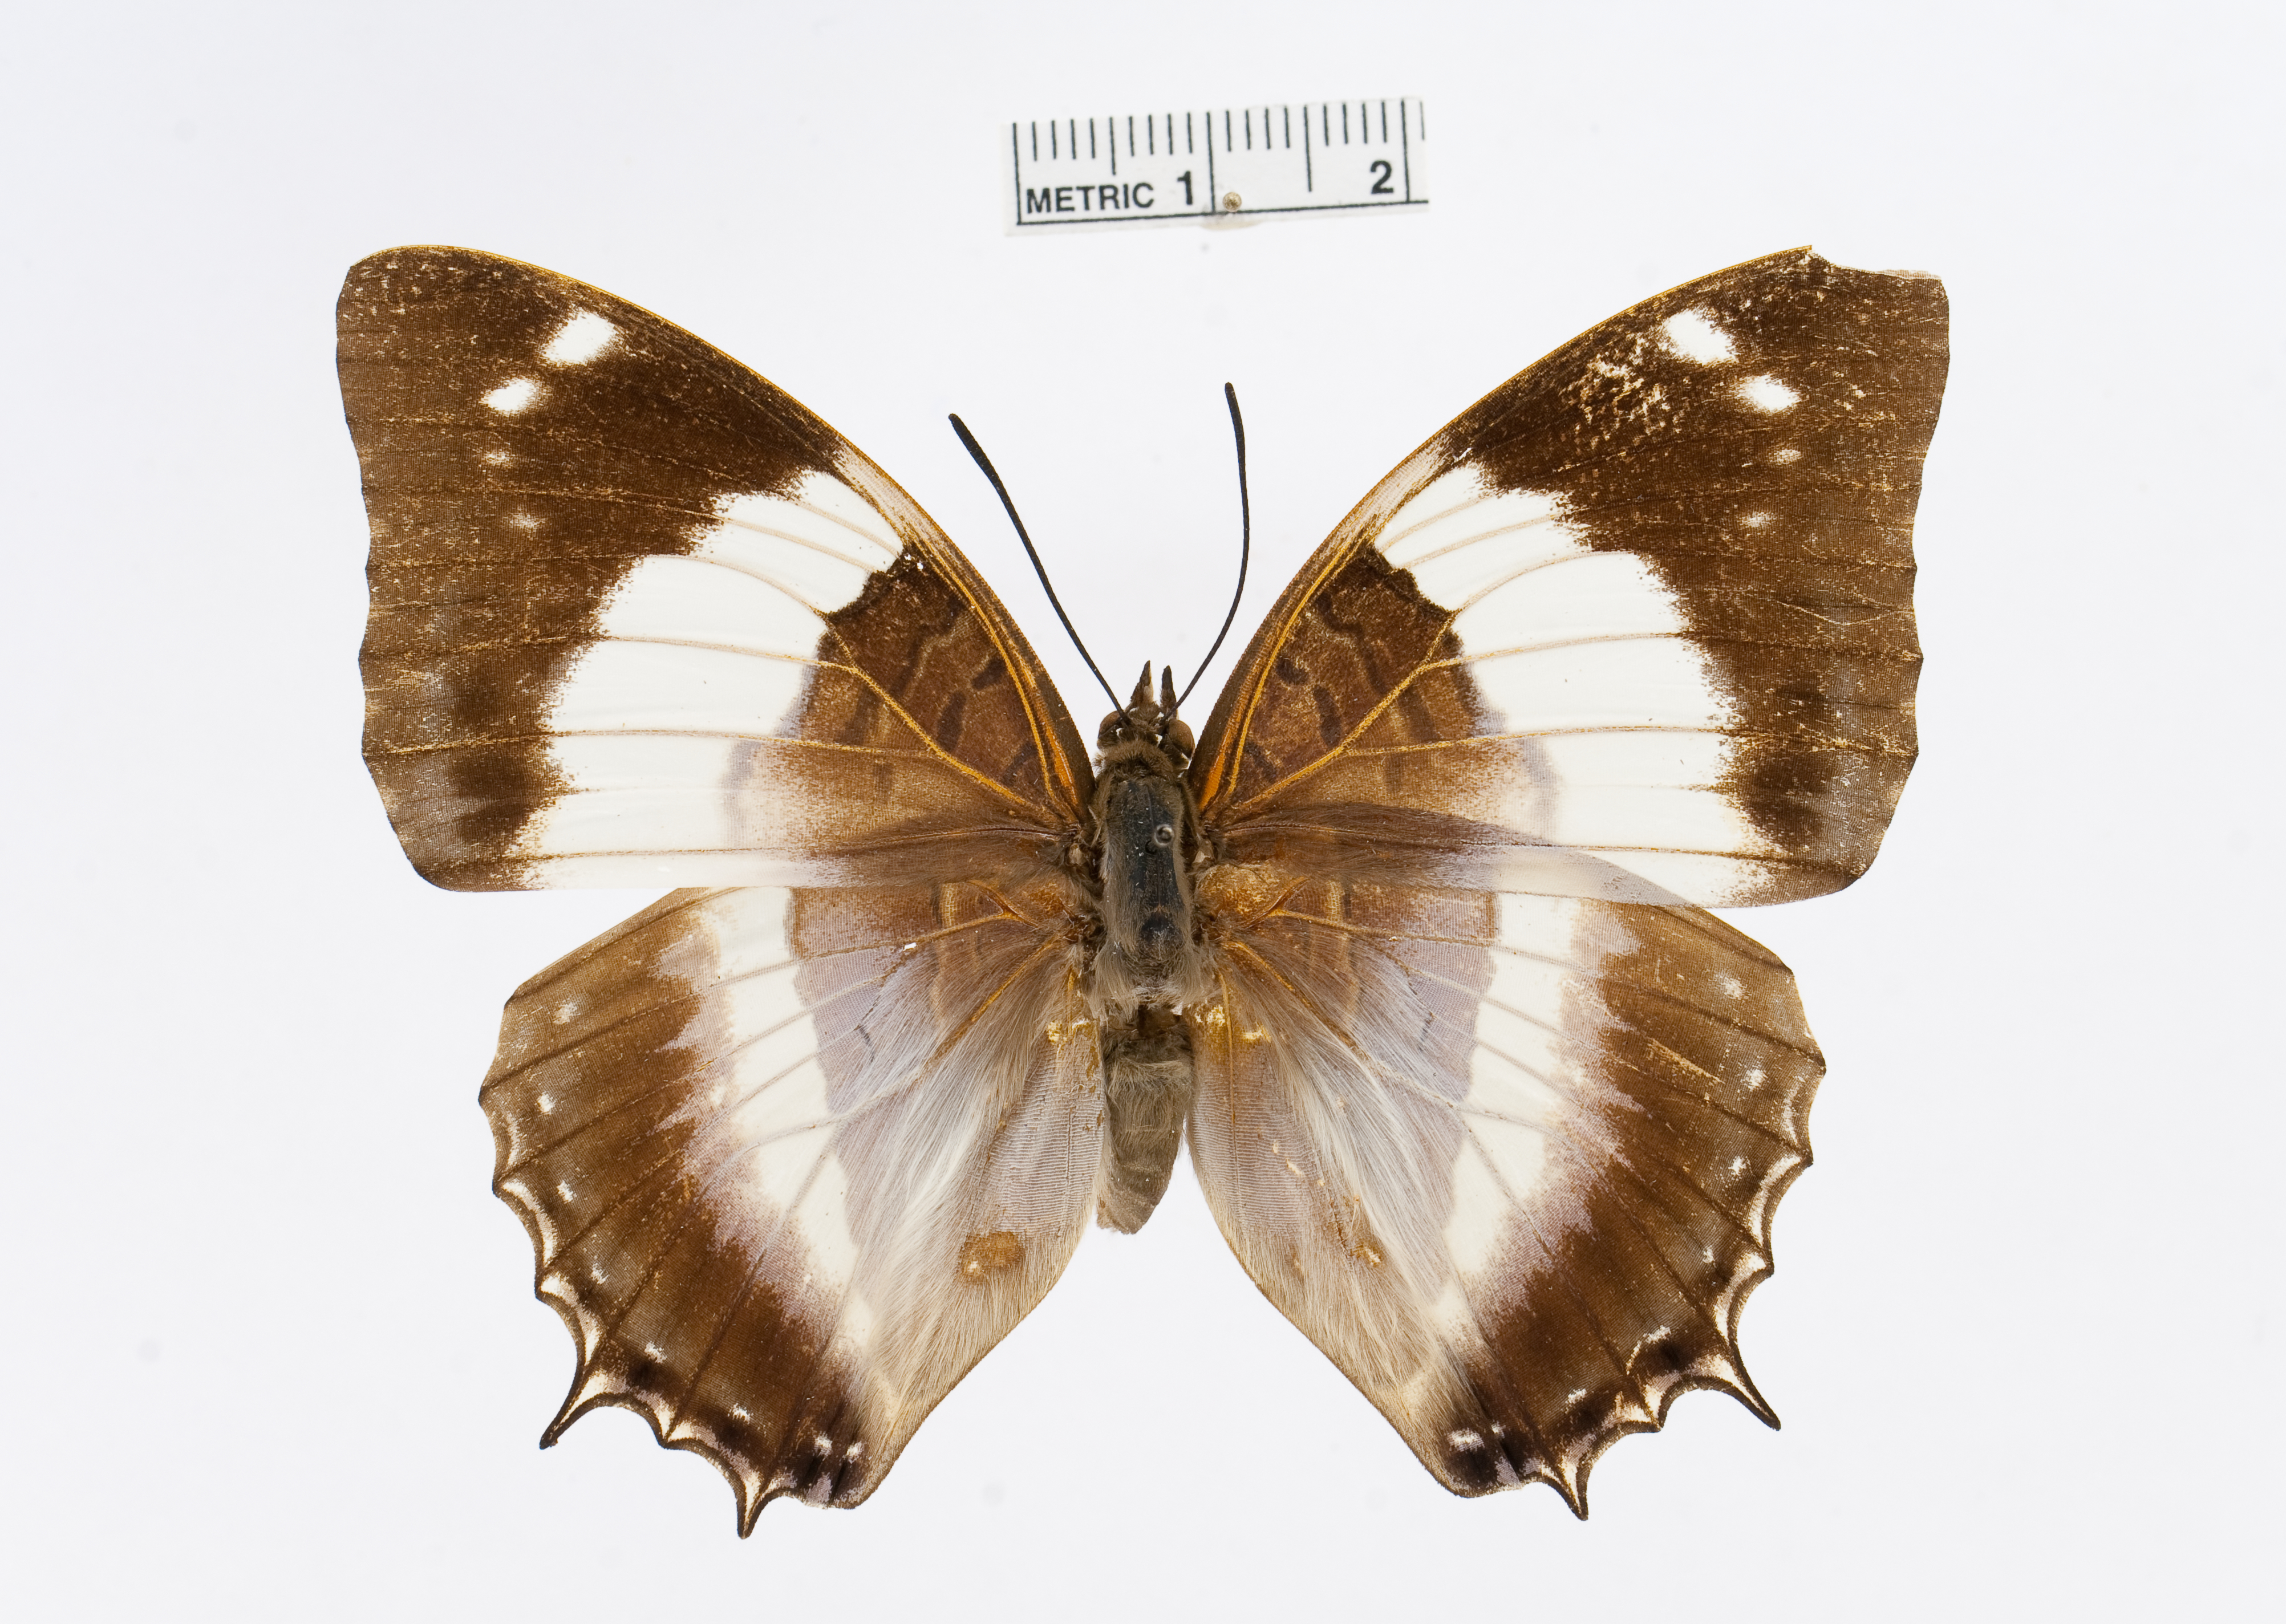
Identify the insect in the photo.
Charaxes violetta
